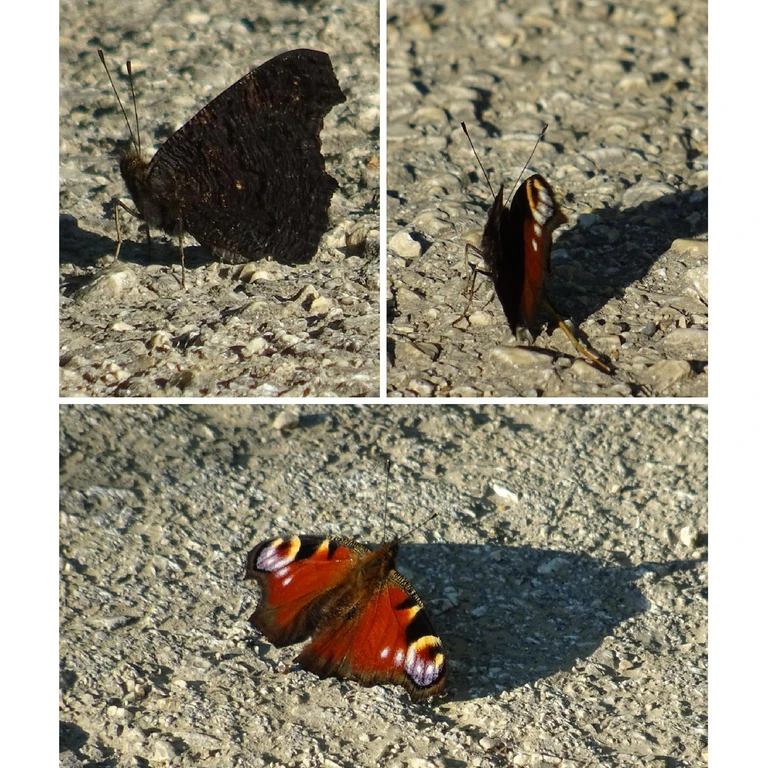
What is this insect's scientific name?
Aglais io
